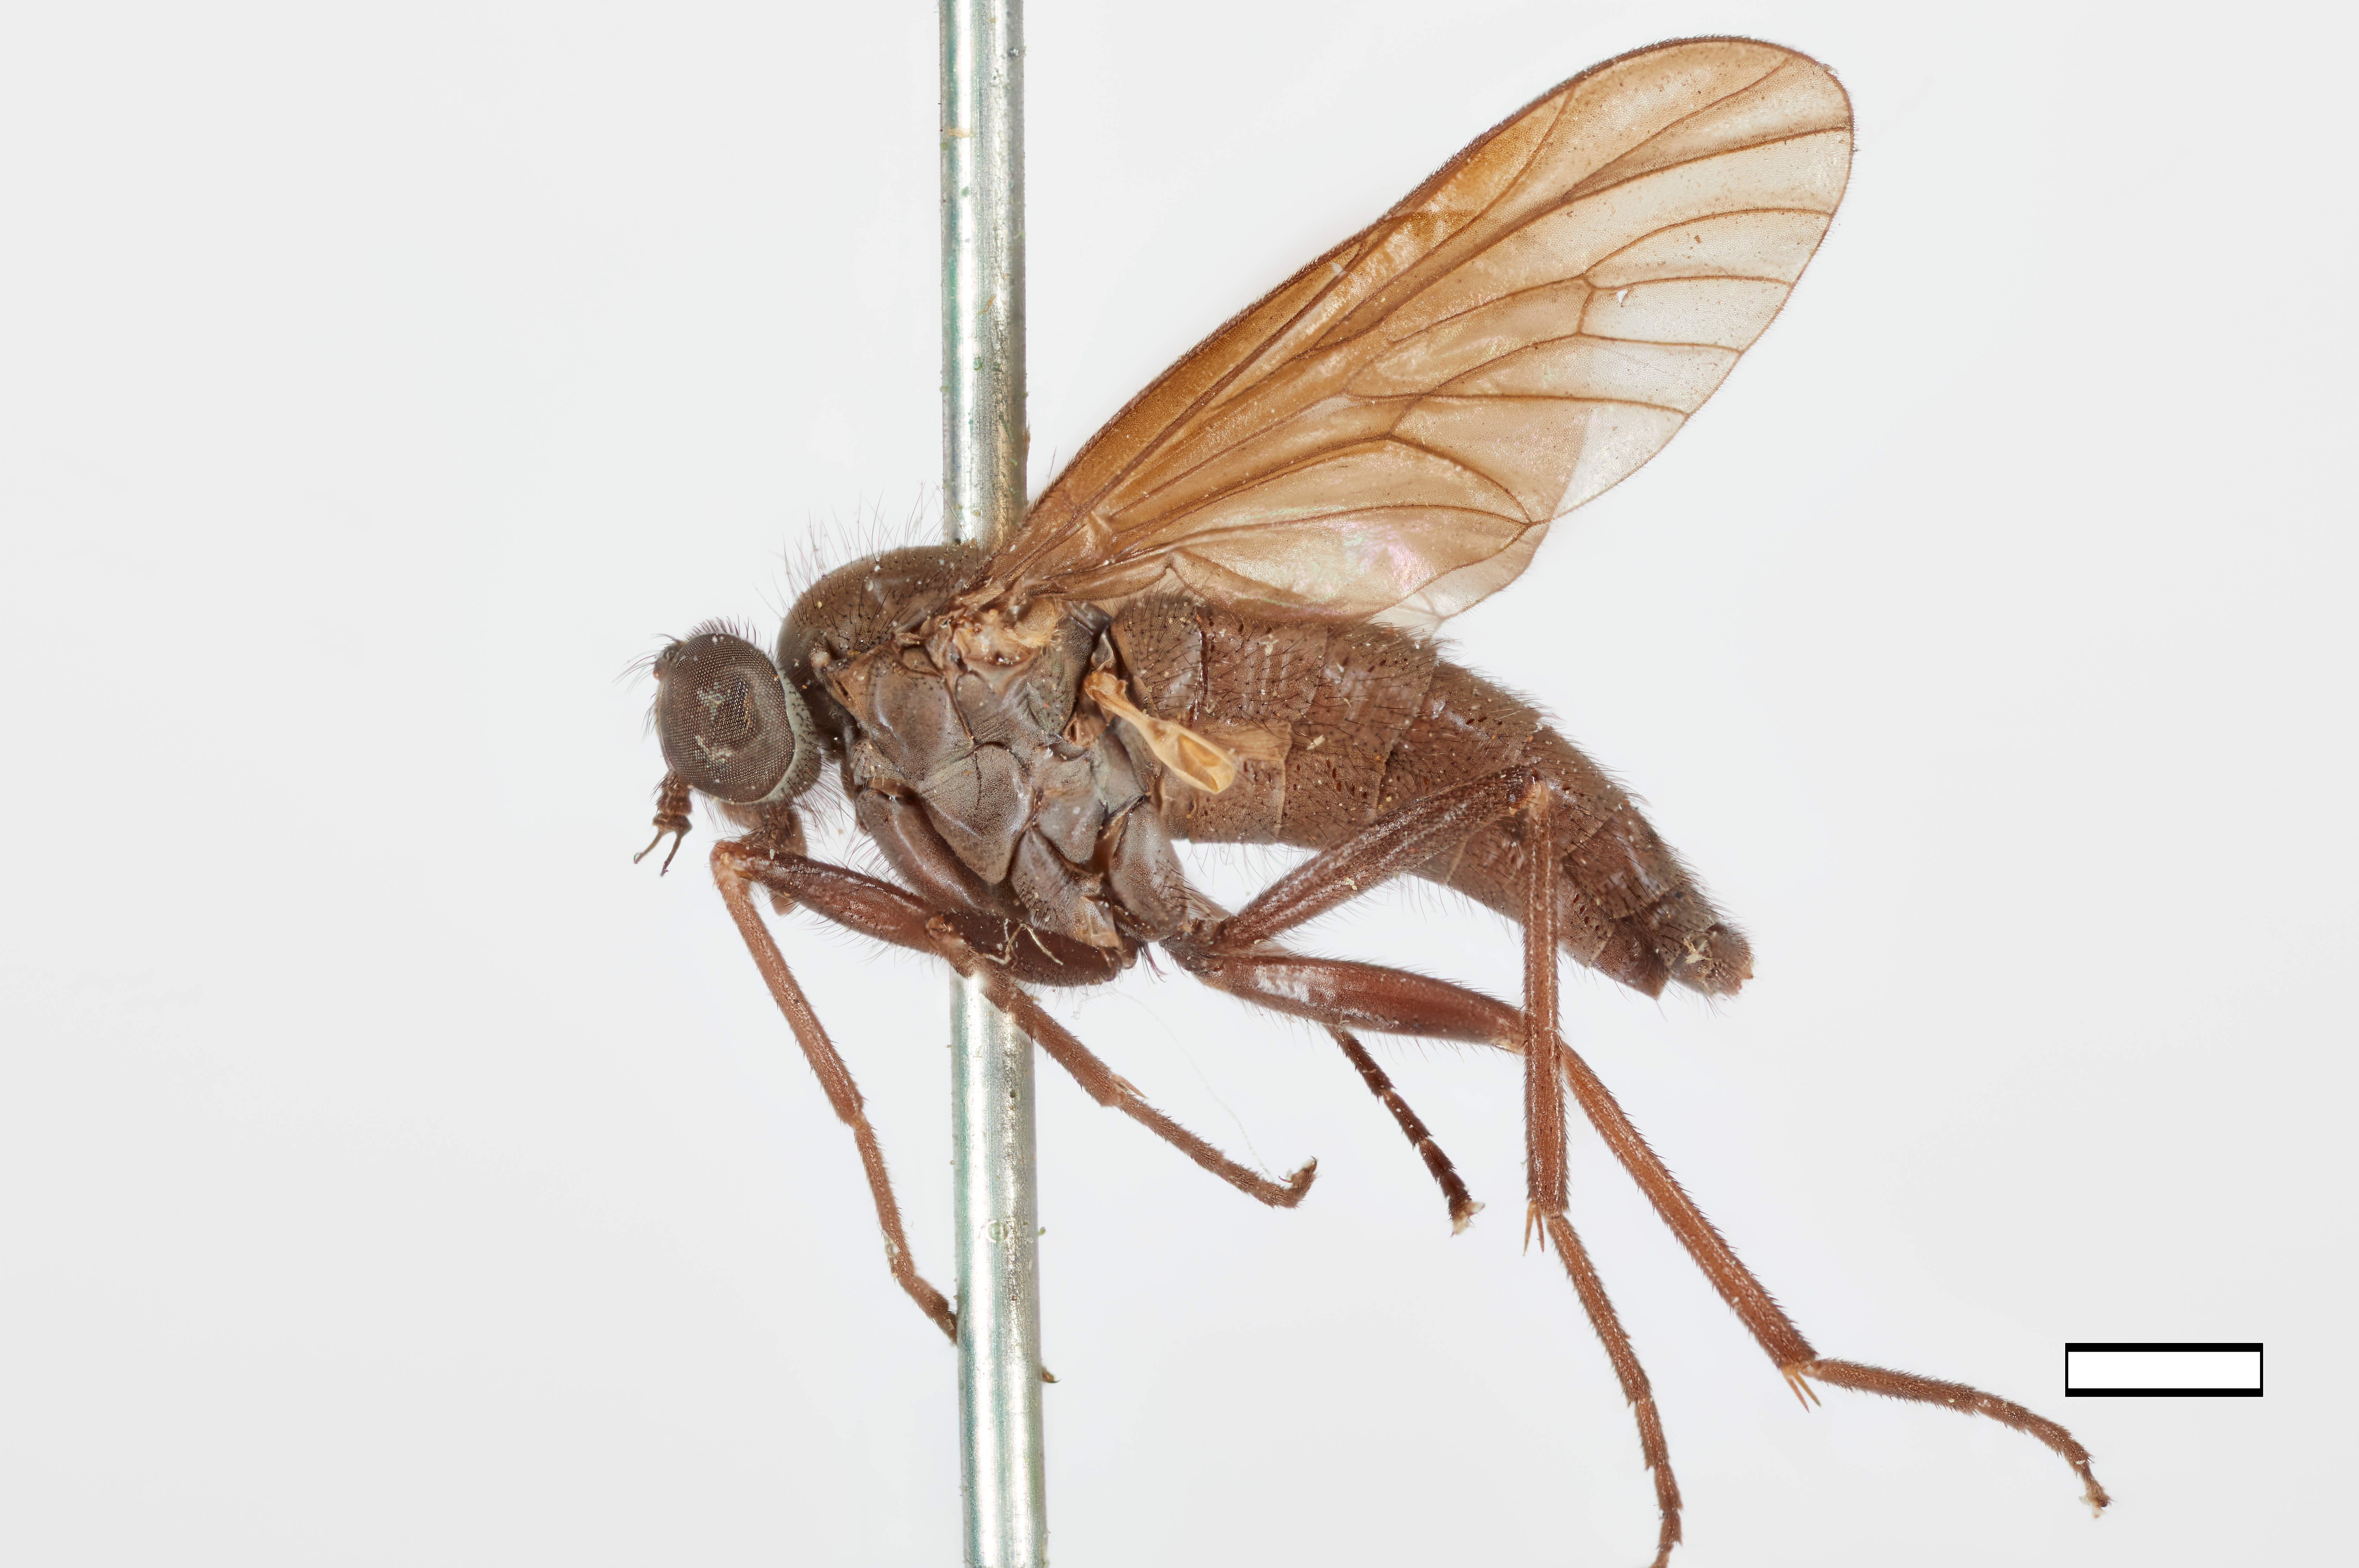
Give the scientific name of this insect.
Rhagio brunneipennis
